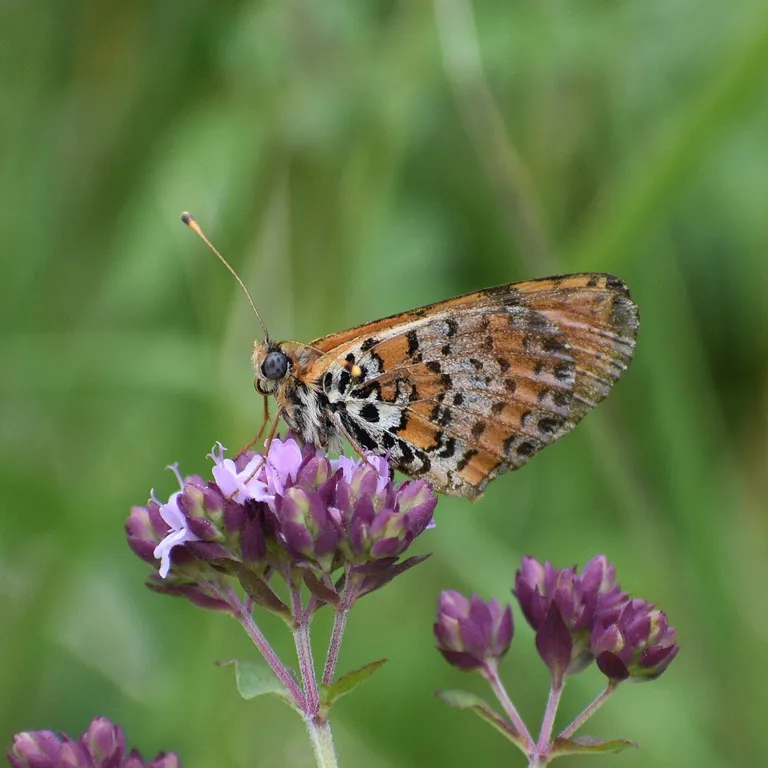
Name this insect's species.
Melitaea didyma
